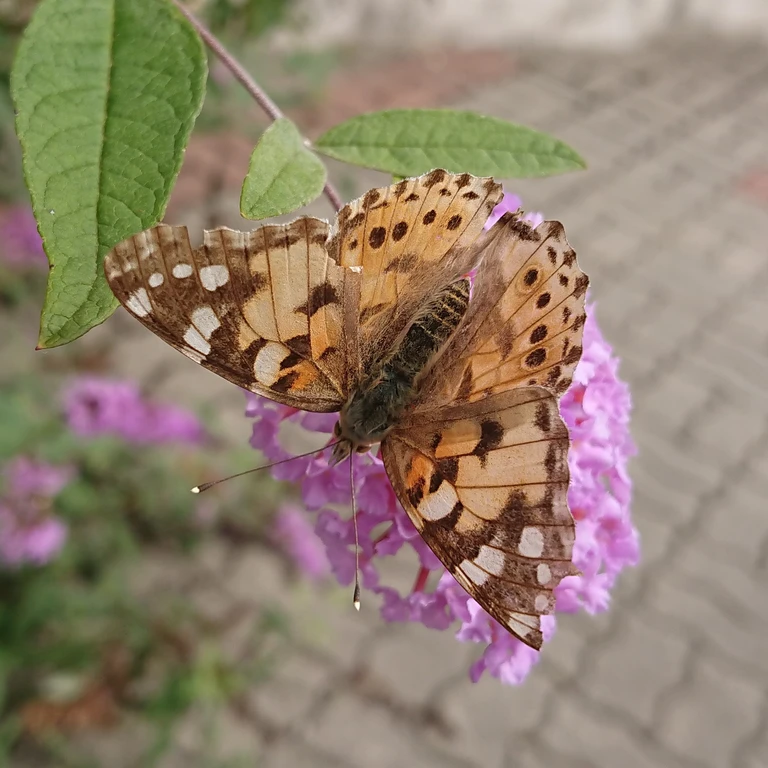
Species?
Vanessa cardui
